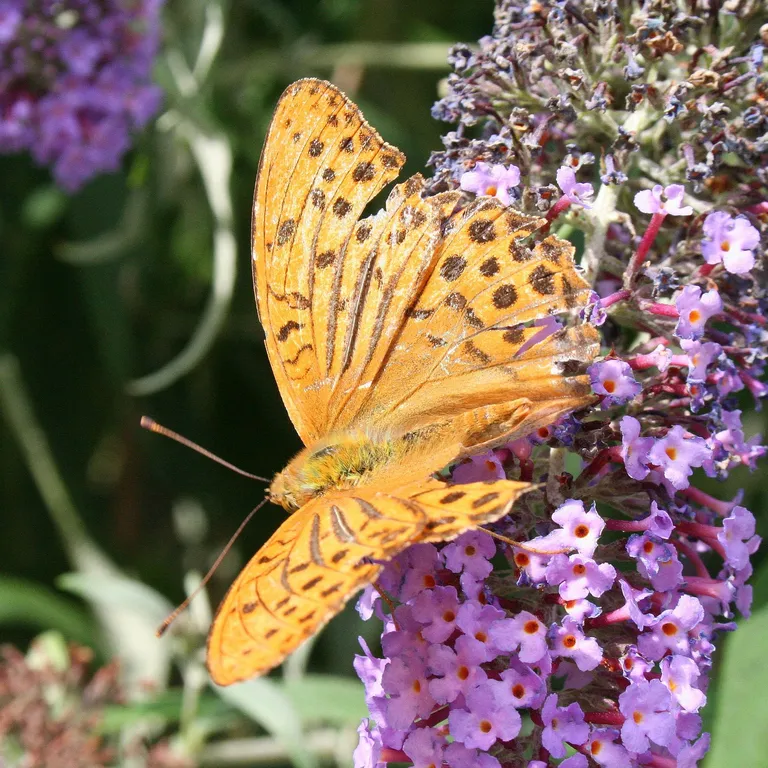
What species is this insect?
Argynnis paphia
